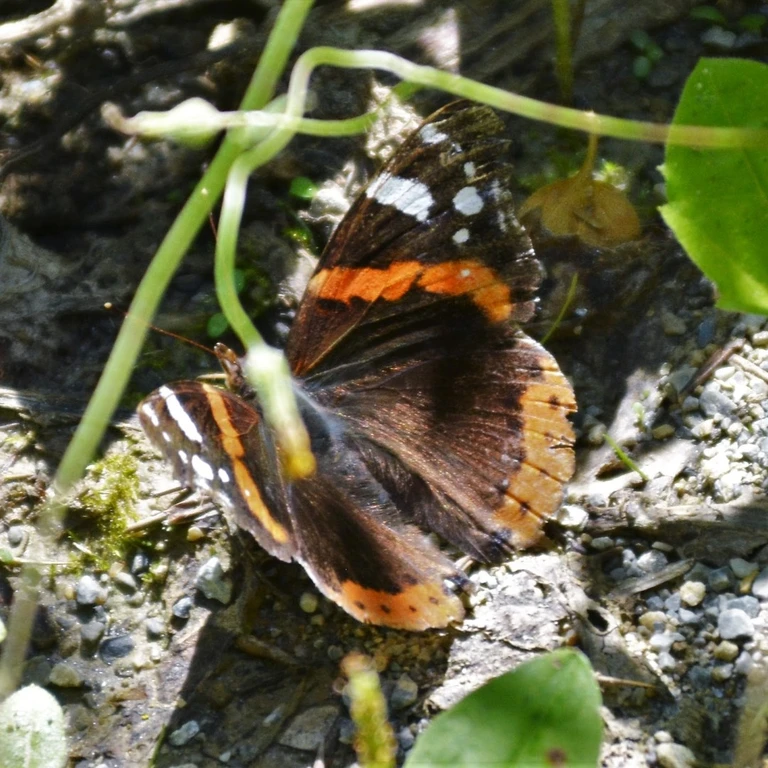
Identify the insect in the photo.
Vanessa atalanta
